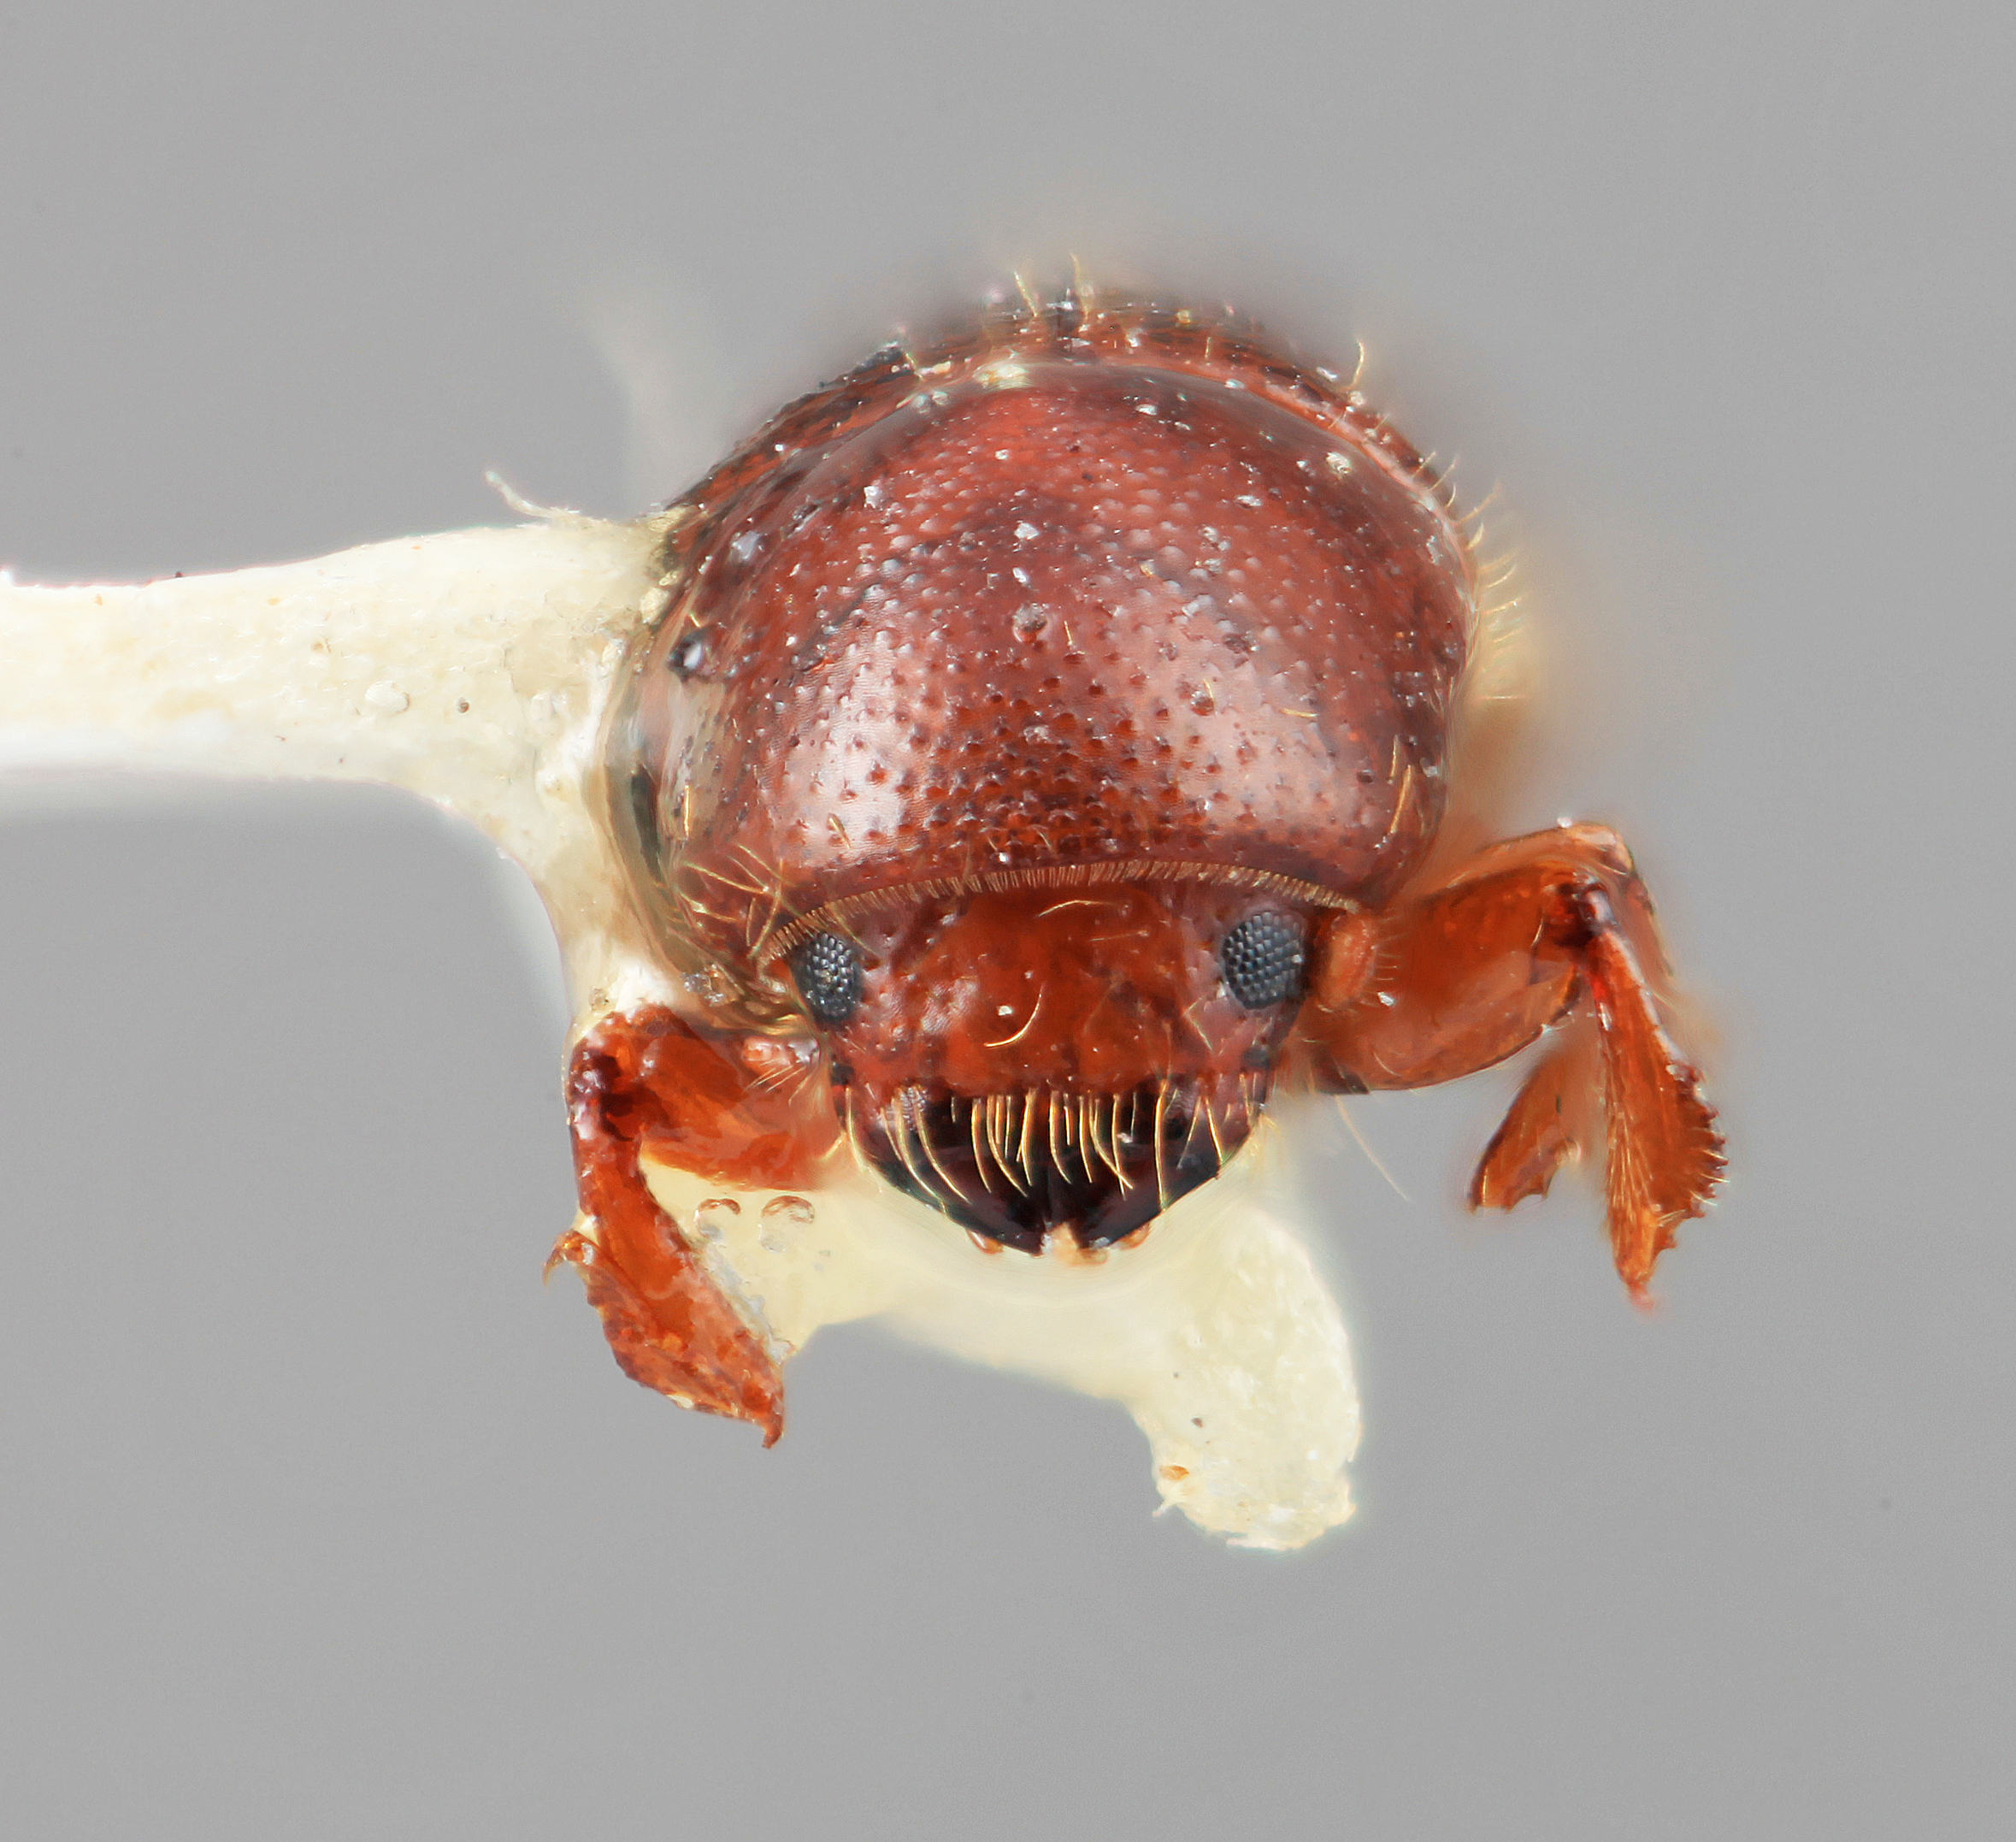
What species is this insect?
Xyleborus meritus
